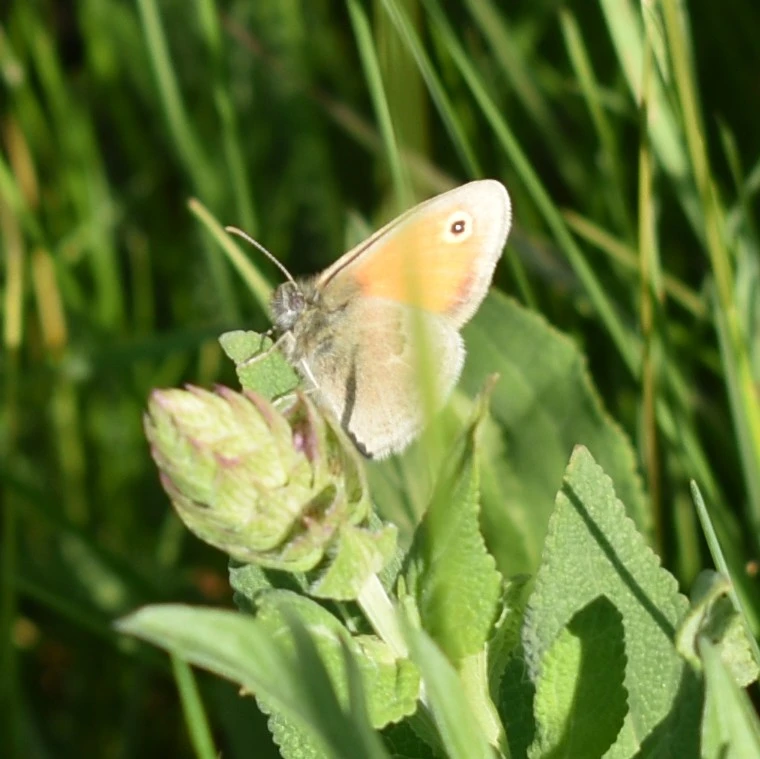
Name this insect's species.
Coenonympha pamphilus
